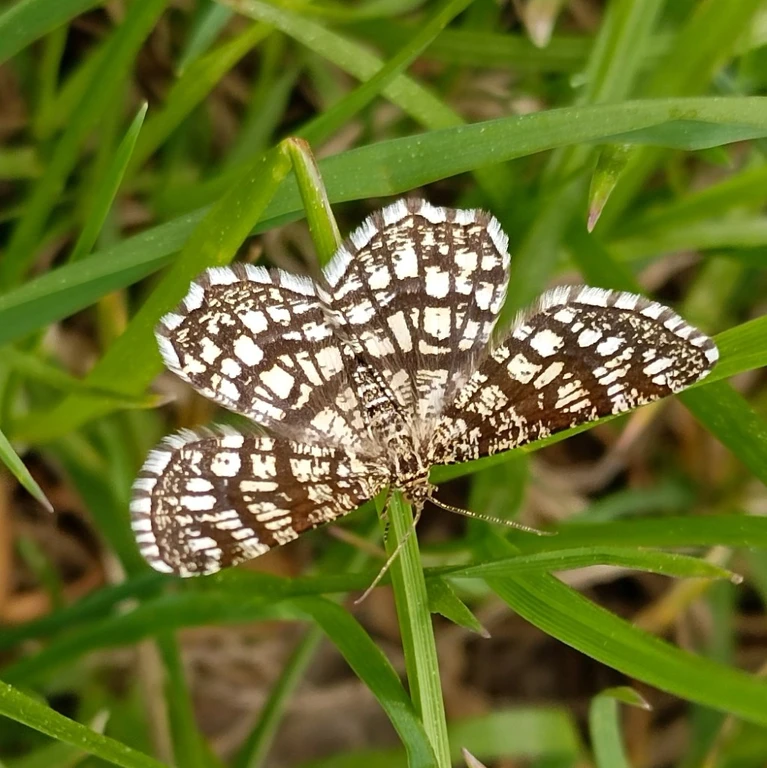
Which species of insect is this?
Chiasmia clathrata
